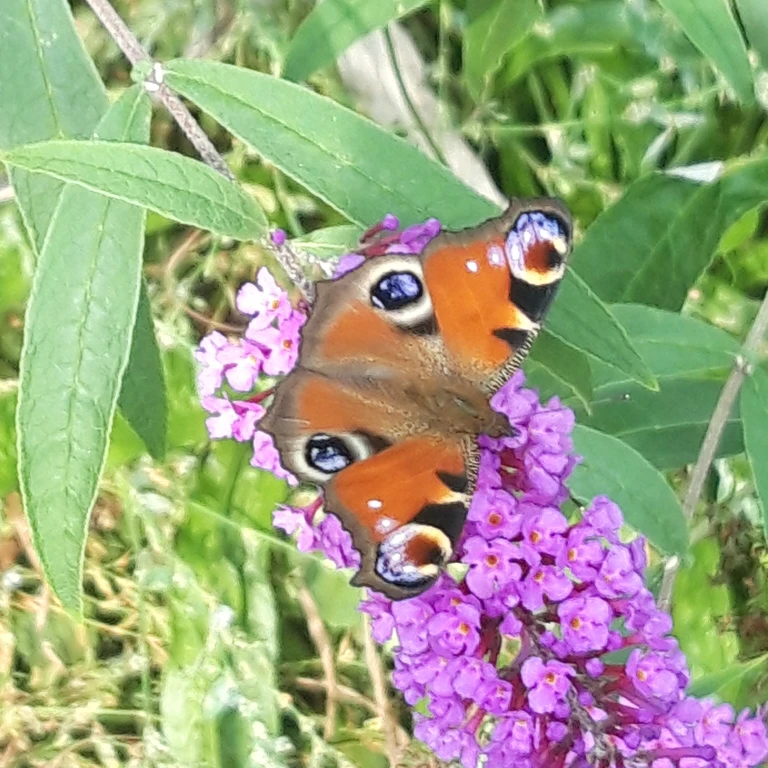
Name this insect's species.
Aglais io
